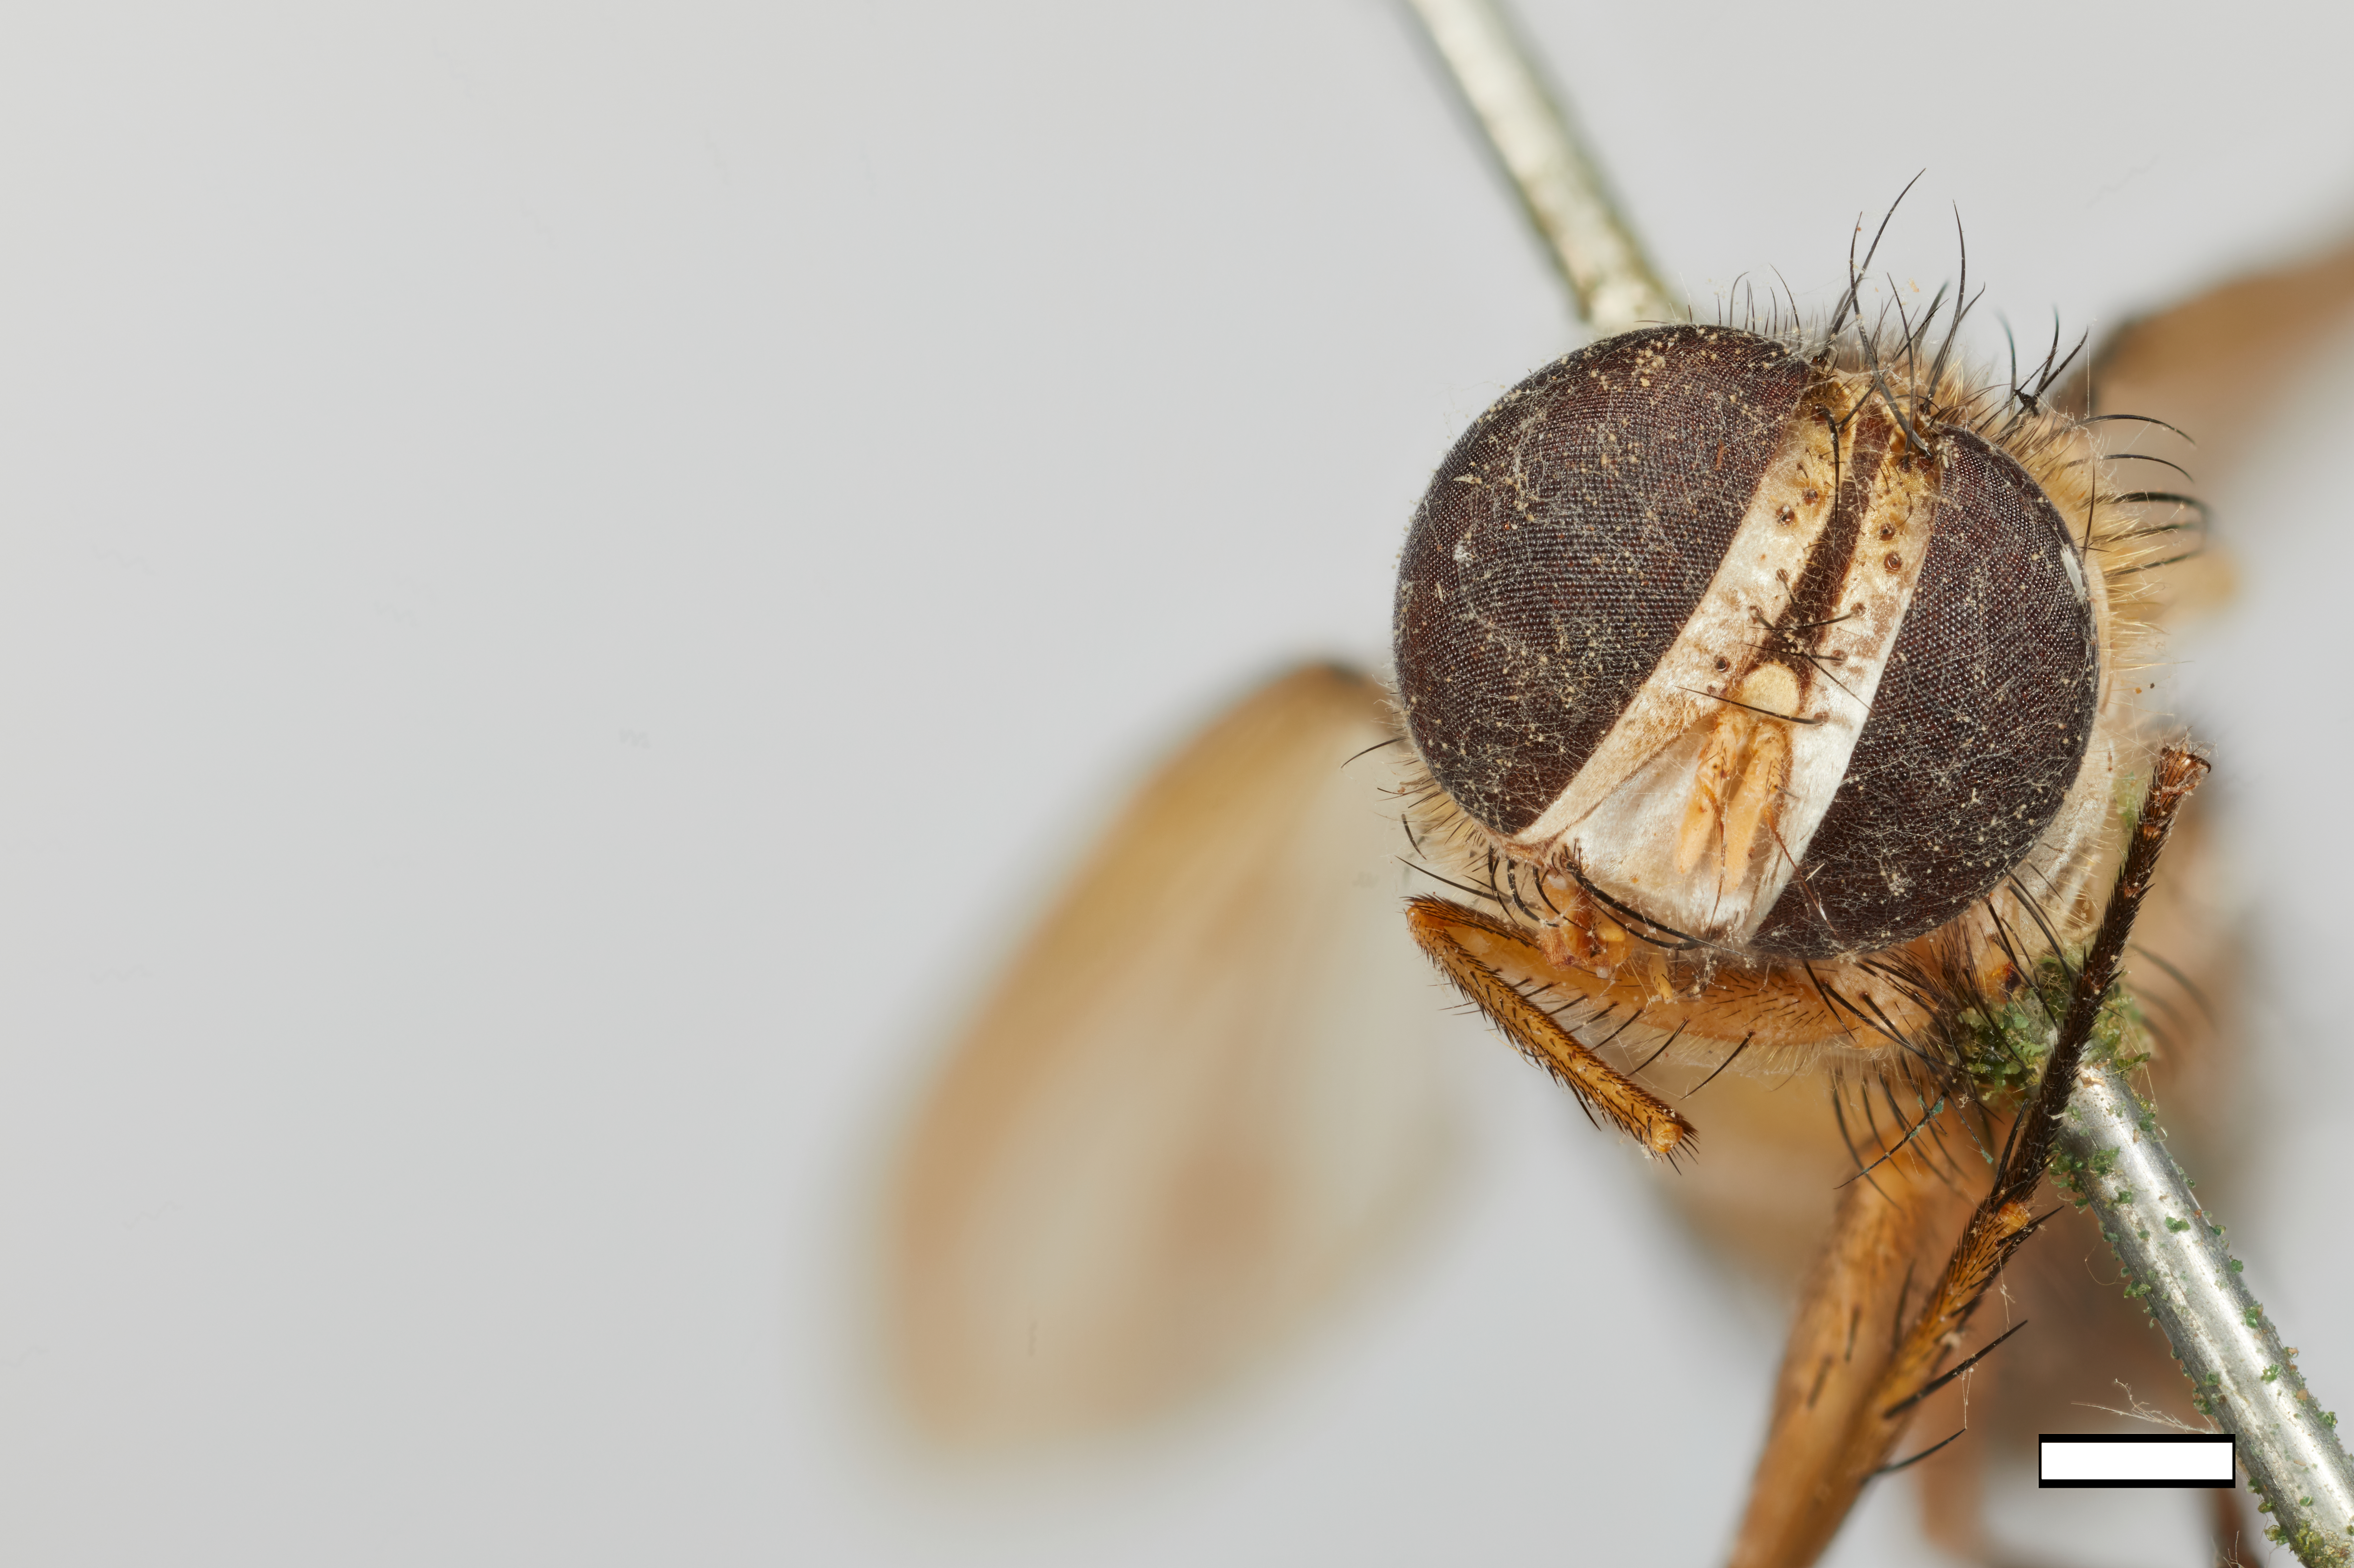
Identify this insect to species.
Sisyropododexia luteicornis
